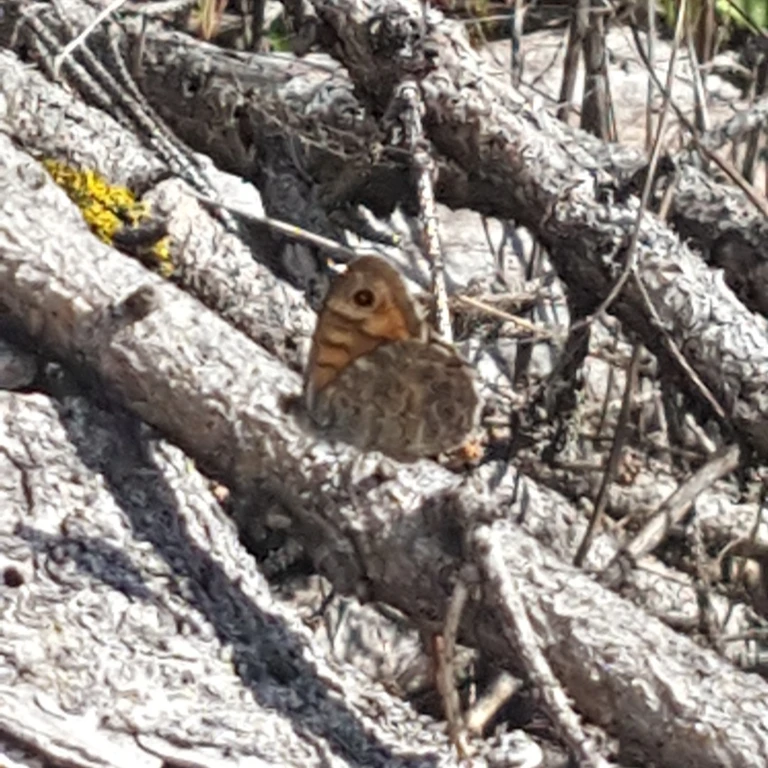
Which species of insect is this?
Lasiommata megera (also Pararge megera)
